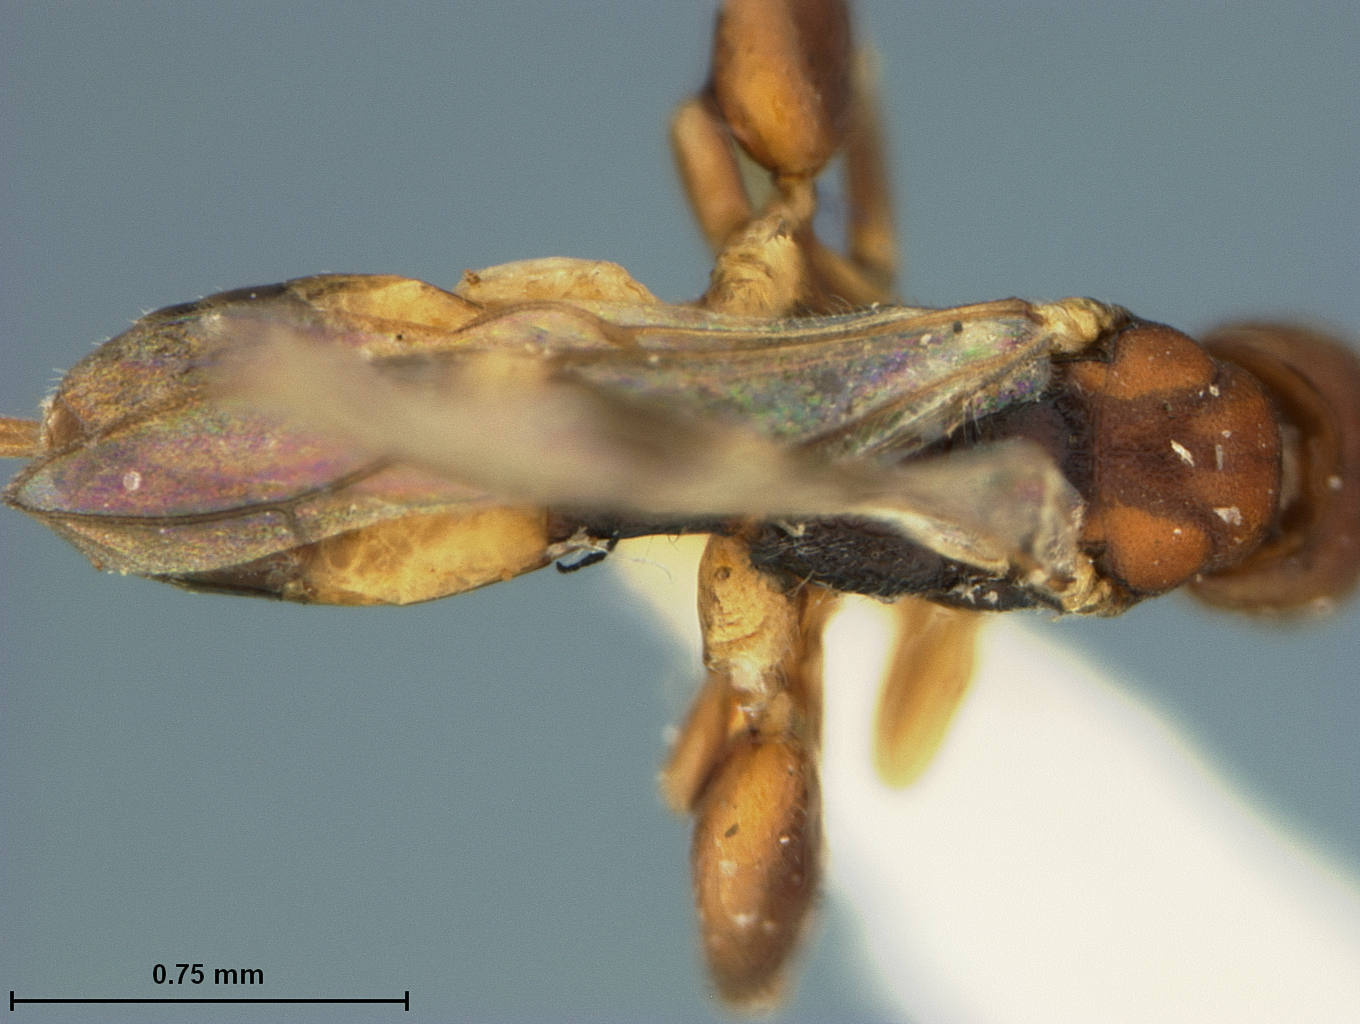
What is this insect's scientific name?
Euscelinus manilae
